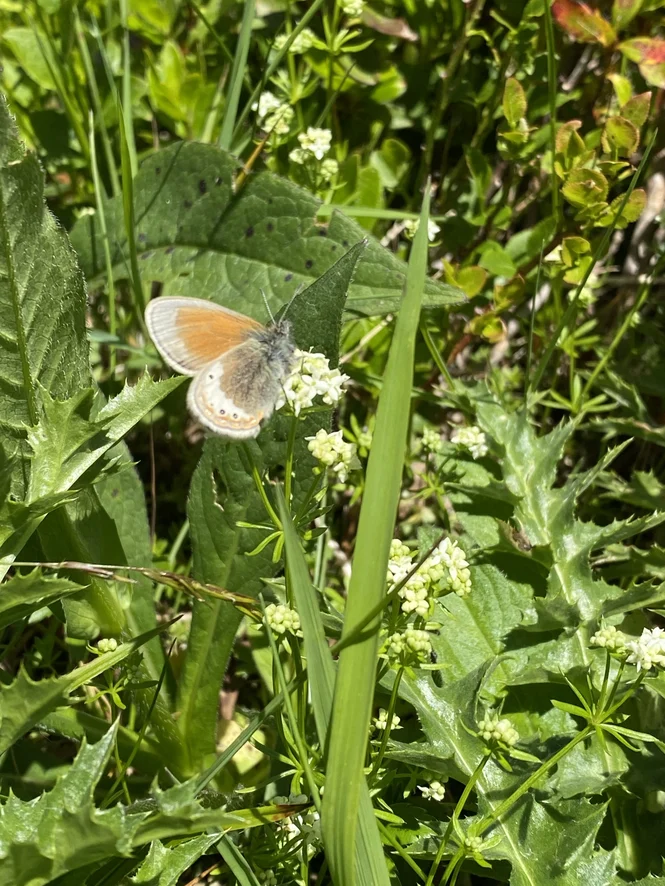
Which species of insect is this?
Coenonympha gardetta
